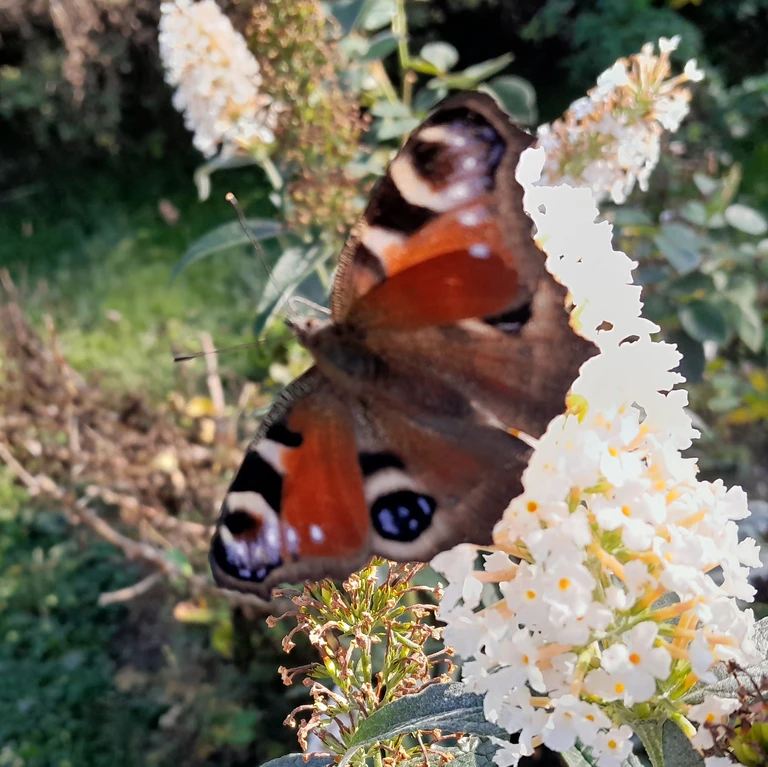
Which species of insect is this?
Aglais io
